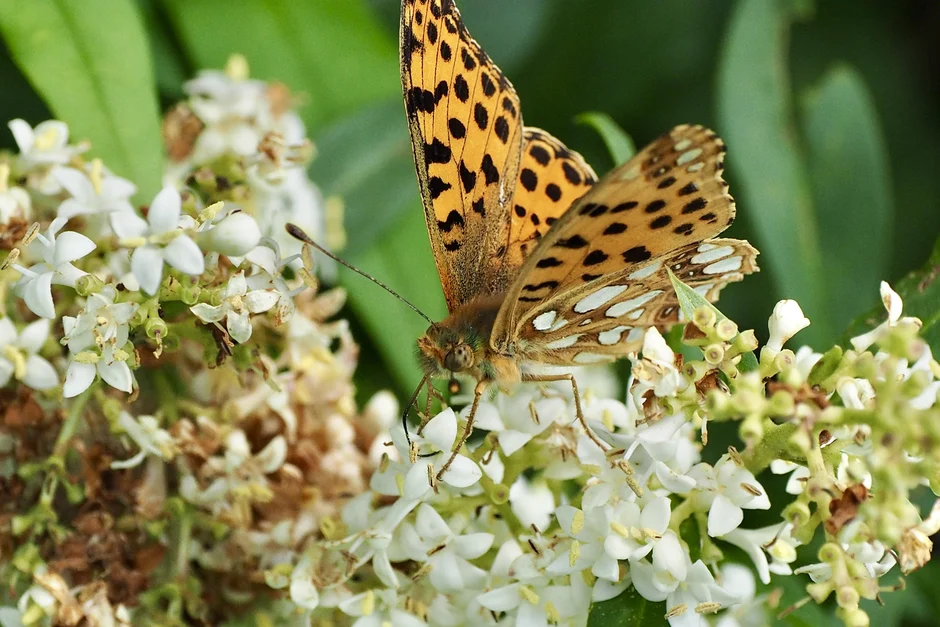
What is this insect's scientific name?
Issoria lathonia
